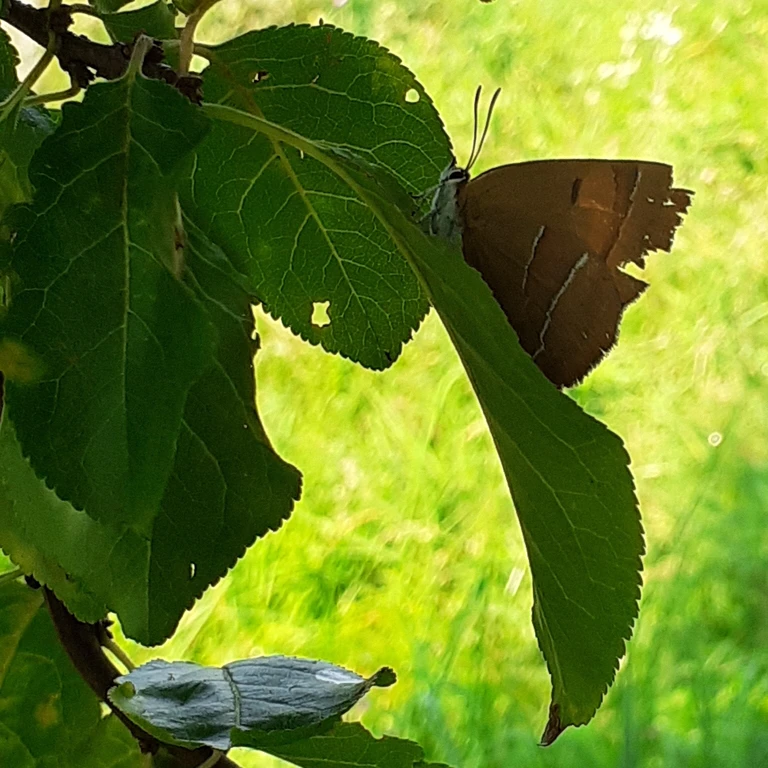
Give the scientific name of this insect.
Thecla betulae
